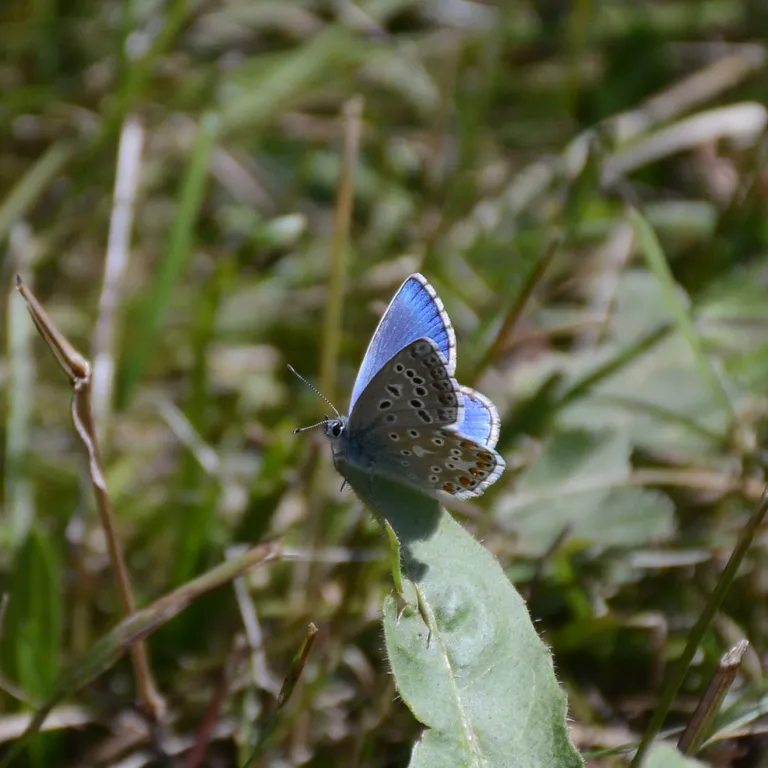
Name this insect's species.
Lysandra bellargus
